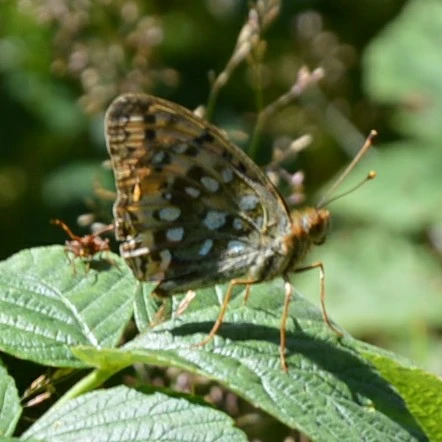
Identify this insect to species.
Speyeria aglaja
